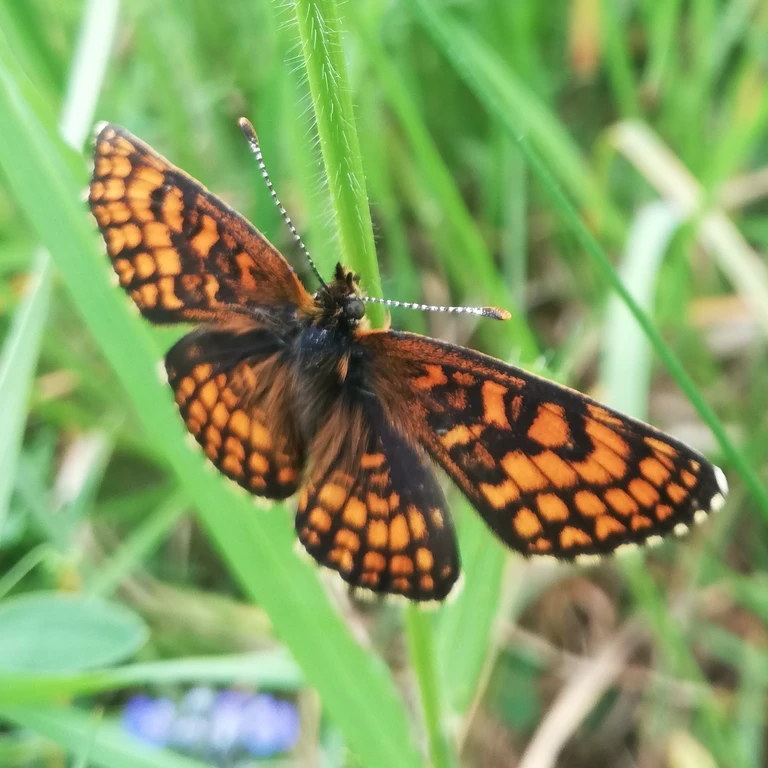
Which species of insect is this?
Melitaea athalia
